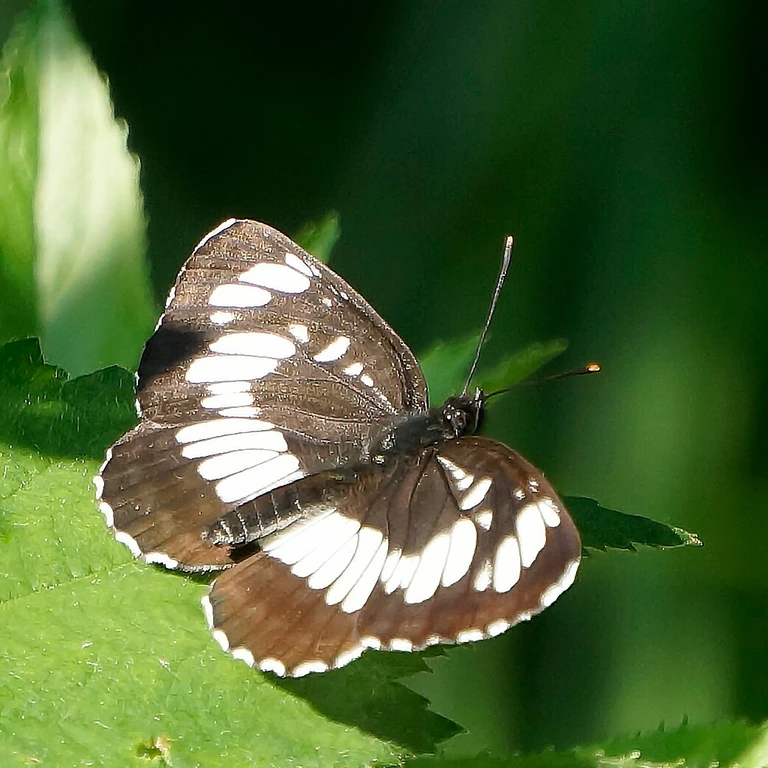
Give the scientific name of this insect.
Neptis rivularis
